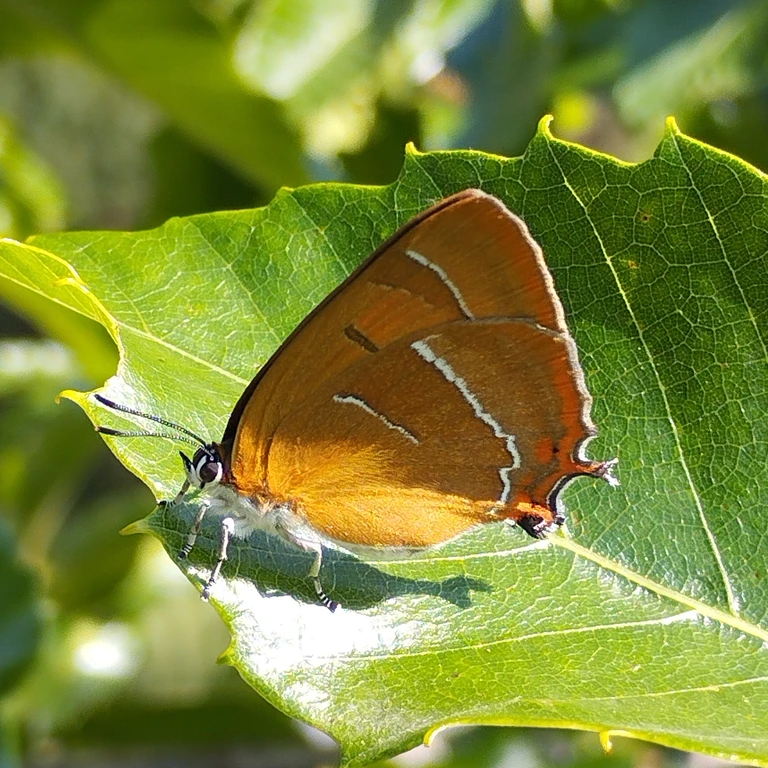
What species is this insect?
Thecla betulae
